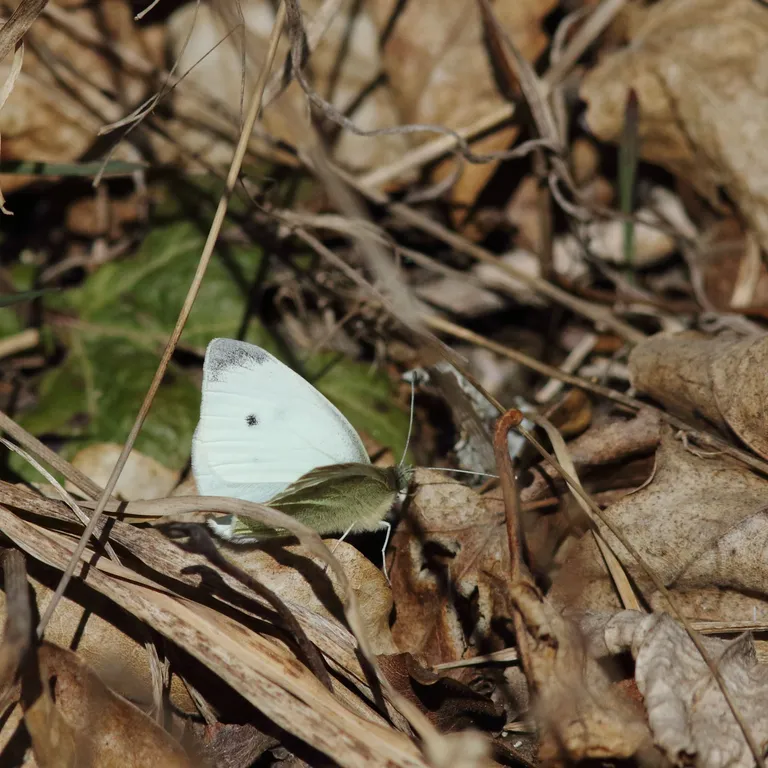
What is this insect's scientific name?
Pieris rapae
